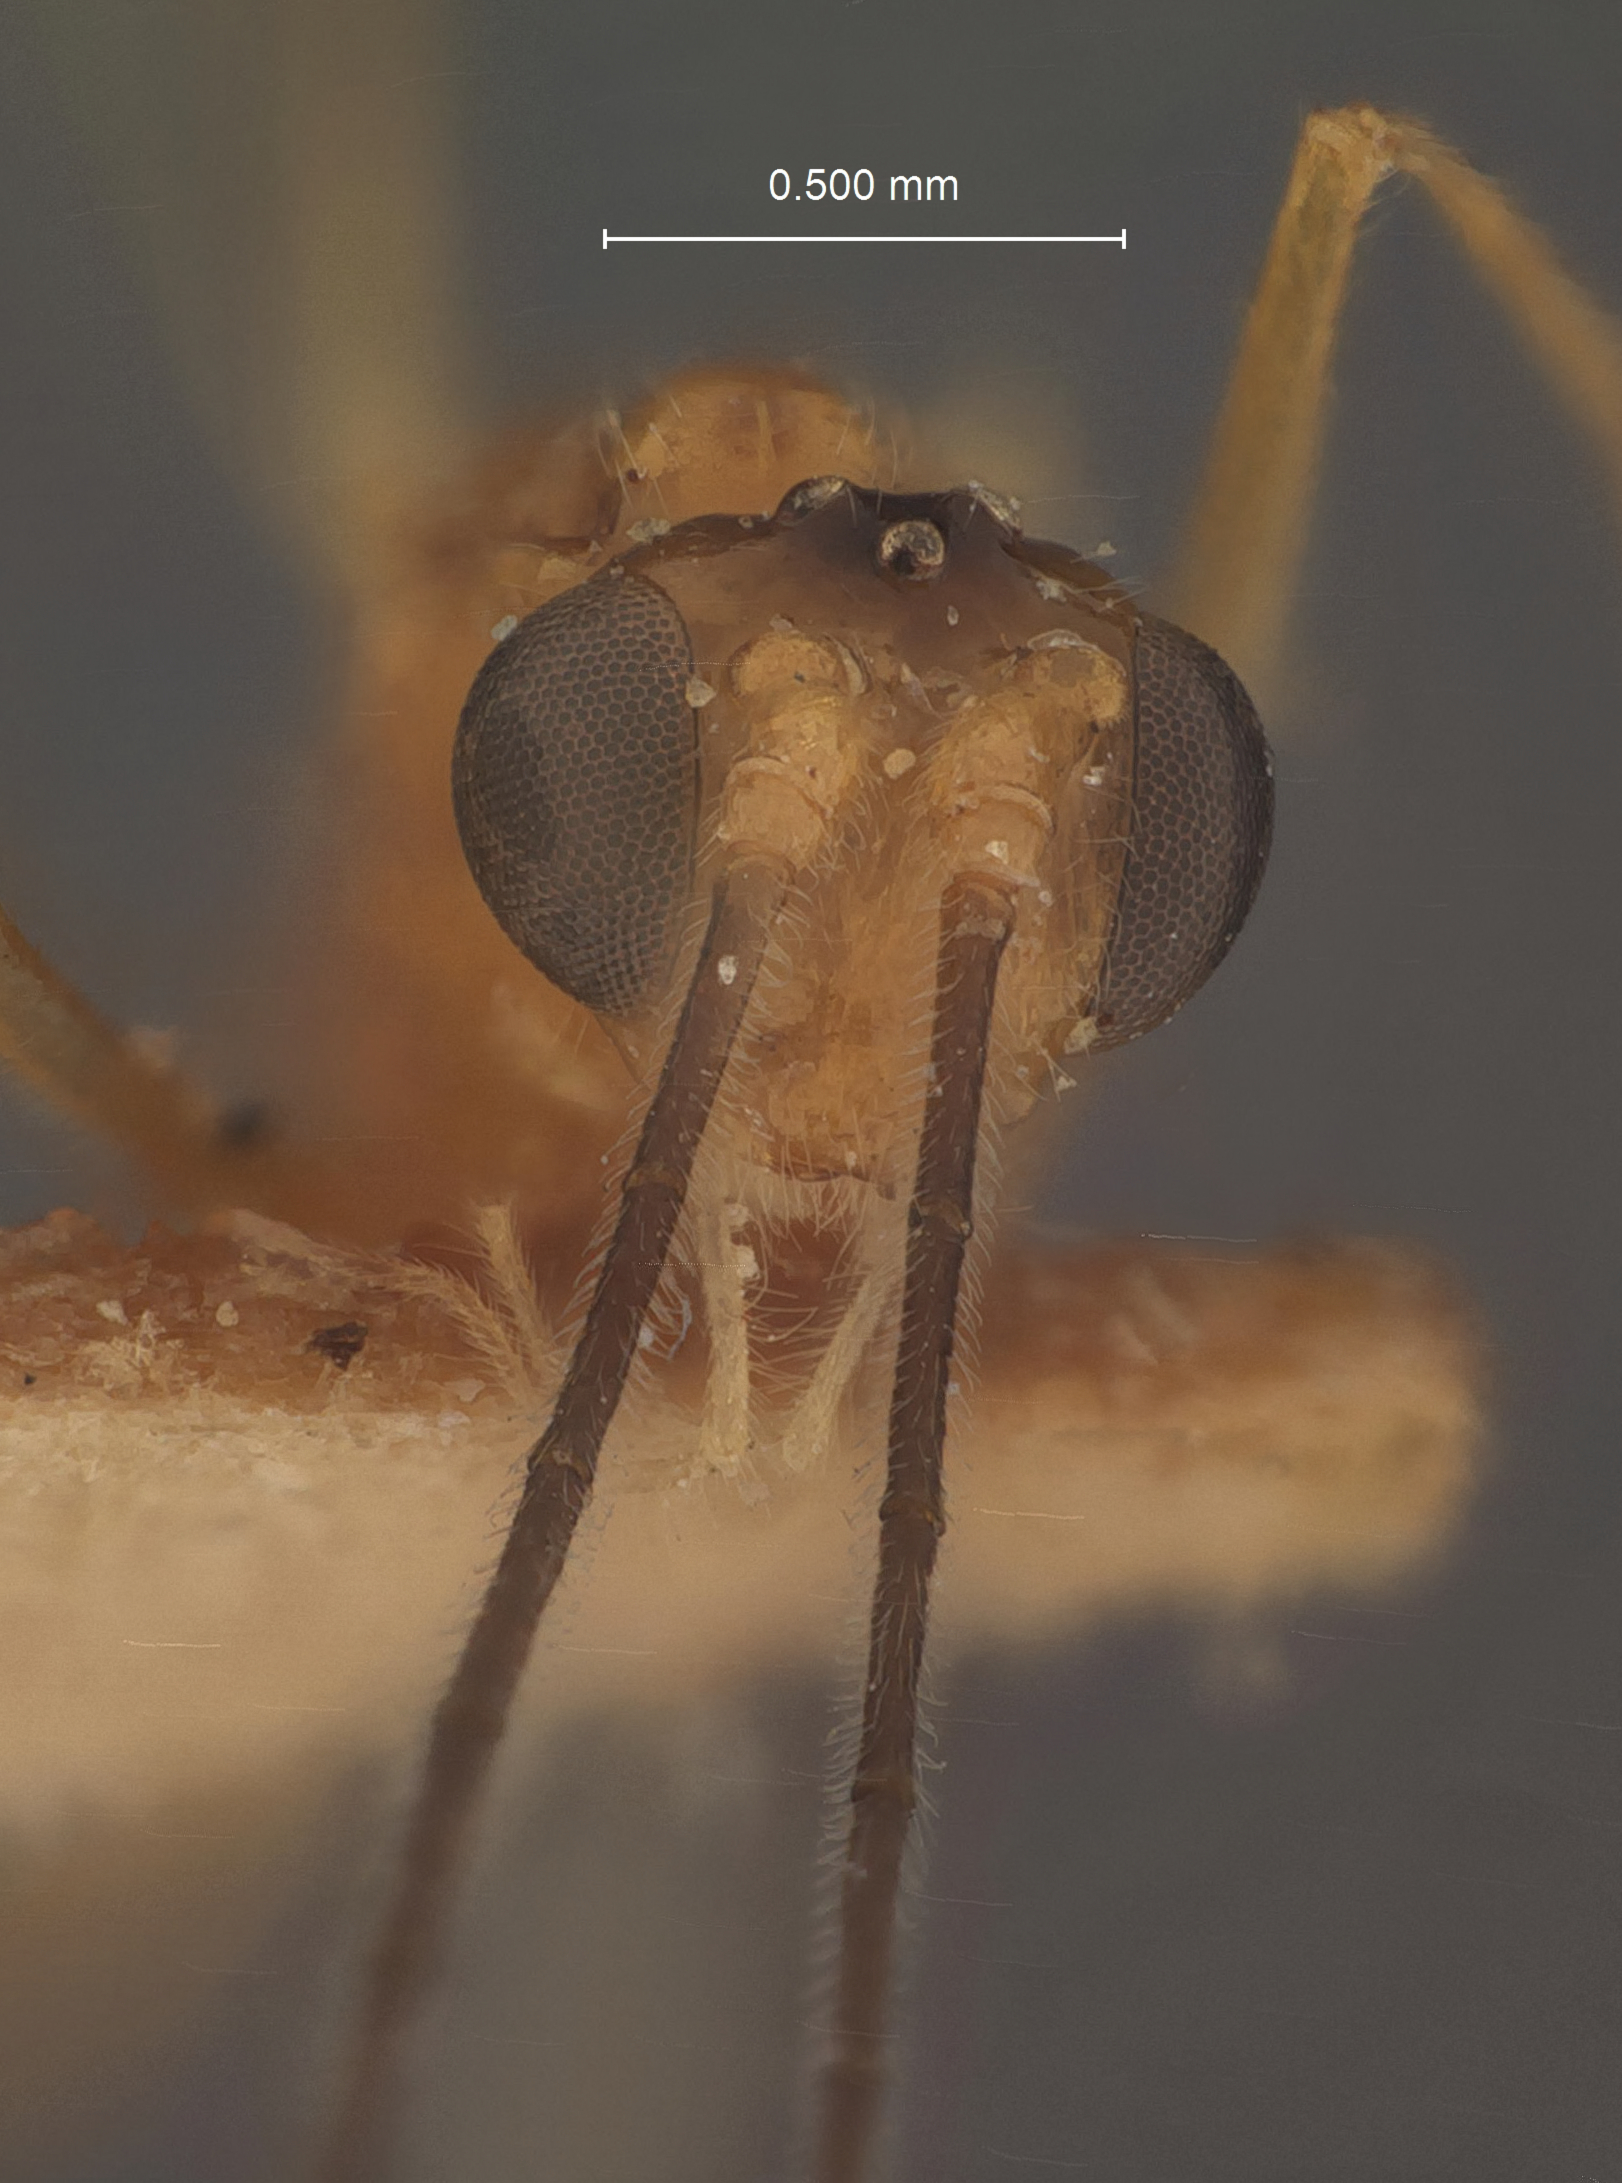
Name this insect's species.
Macrocentrus crocidophorae
